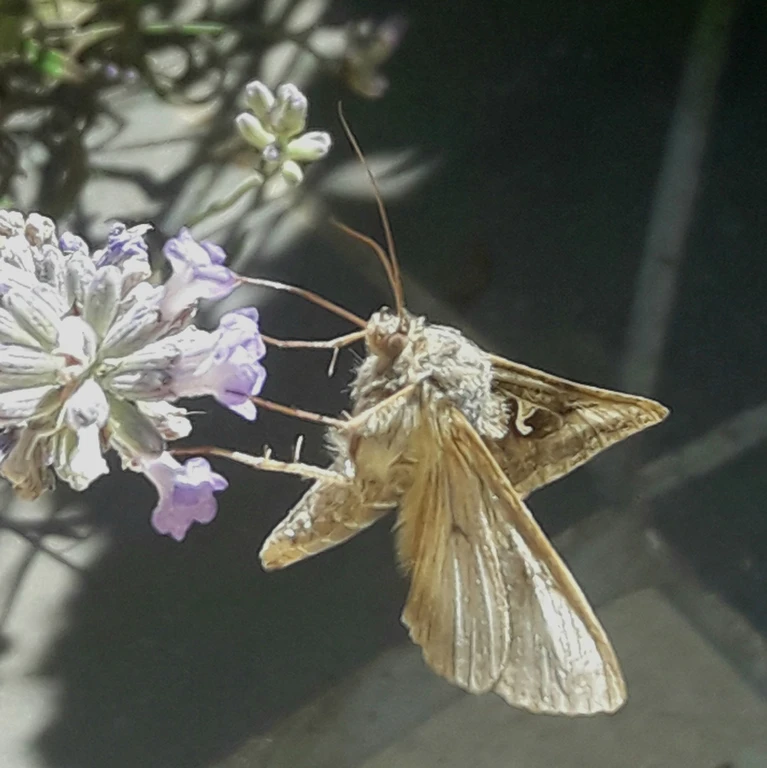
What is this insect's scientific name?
Autographa gamma
